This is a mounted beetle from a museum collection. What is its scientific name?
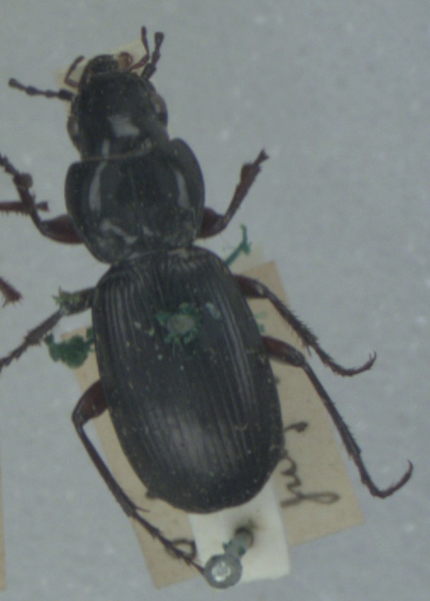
Pterostichus madidus
